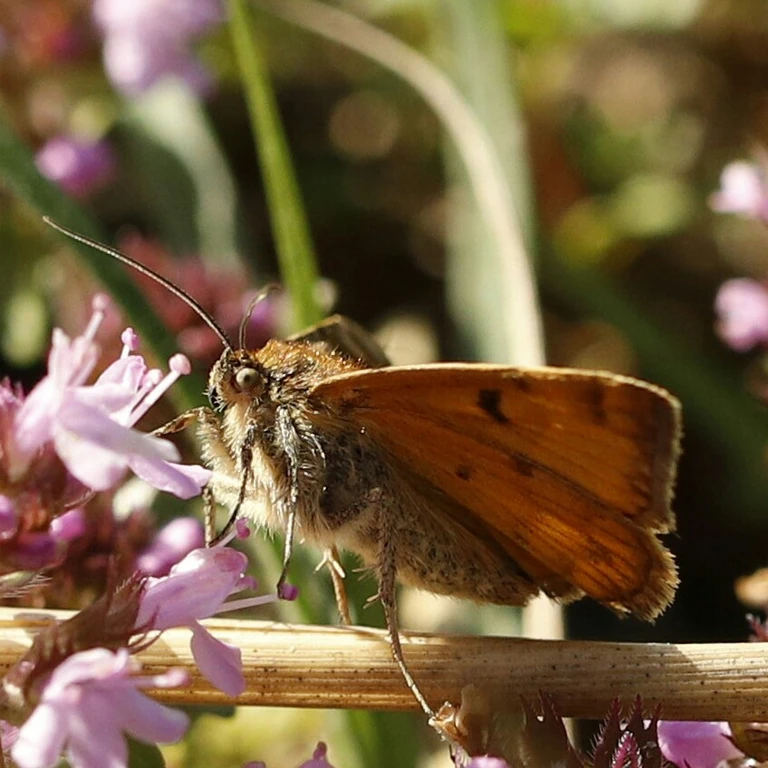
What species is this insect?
Euclidia glyphica
